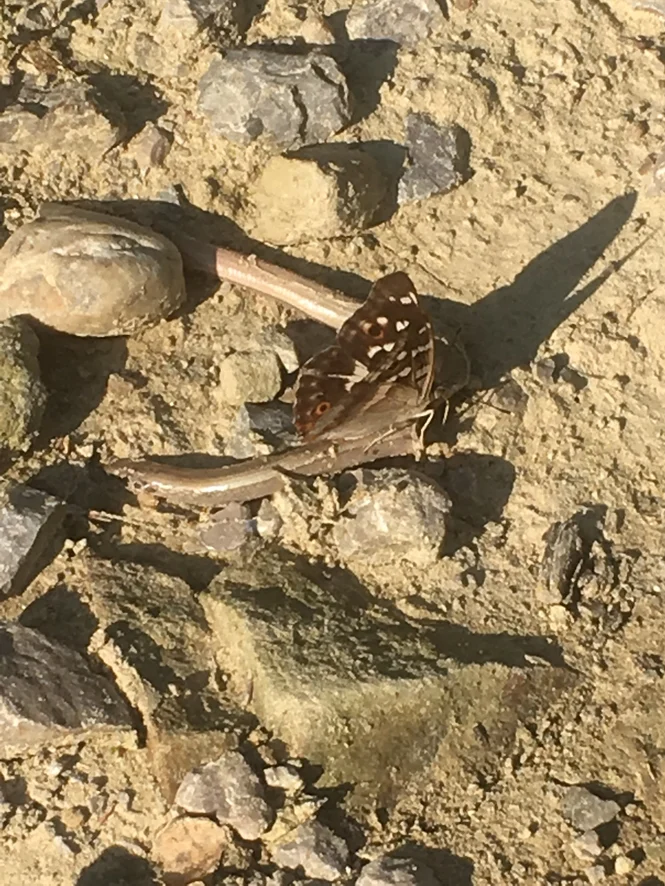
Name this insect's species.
Apatura ilia
